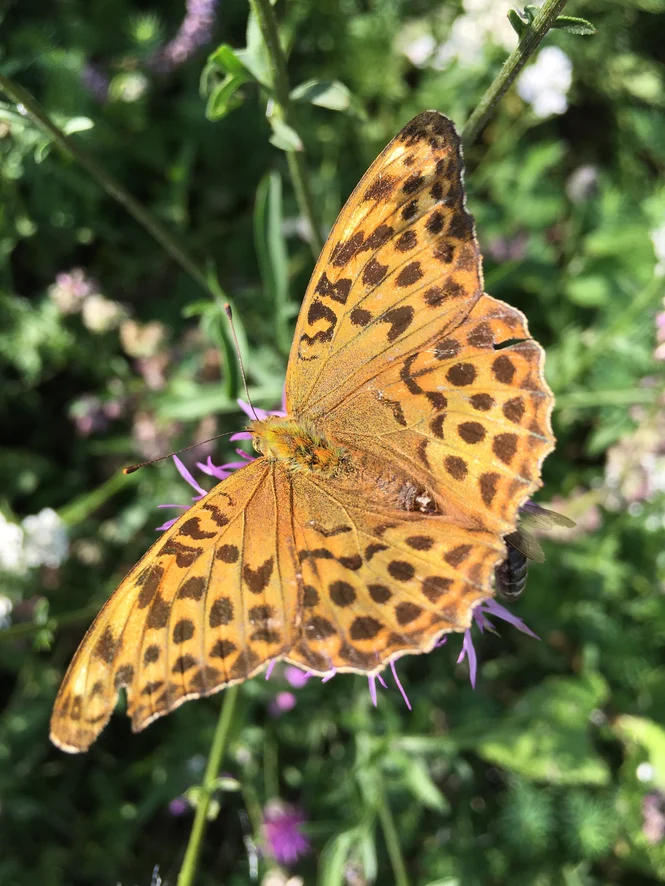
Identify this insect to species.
Argynnis paphia
